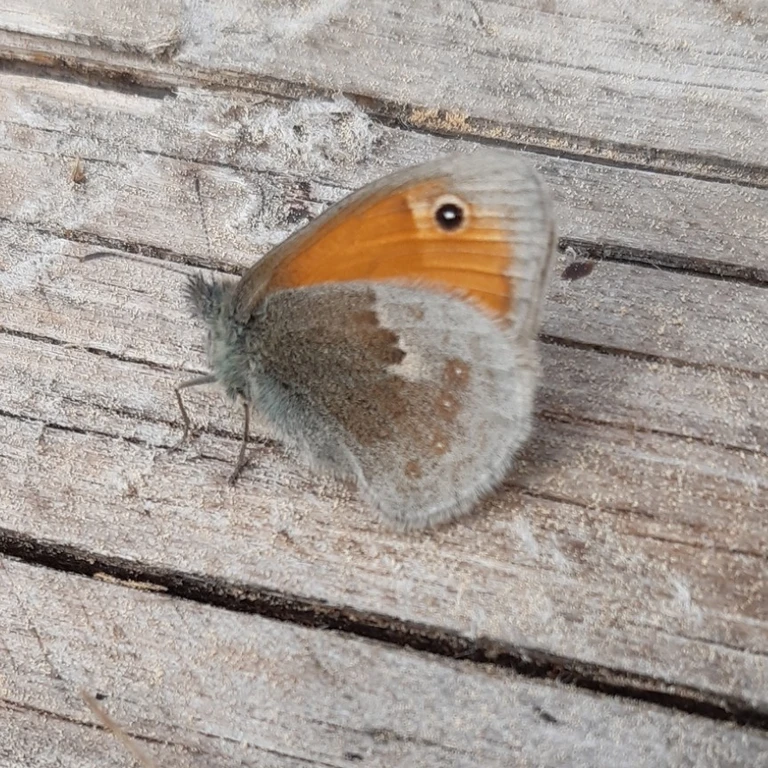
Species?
Coenonympha pamphilus
